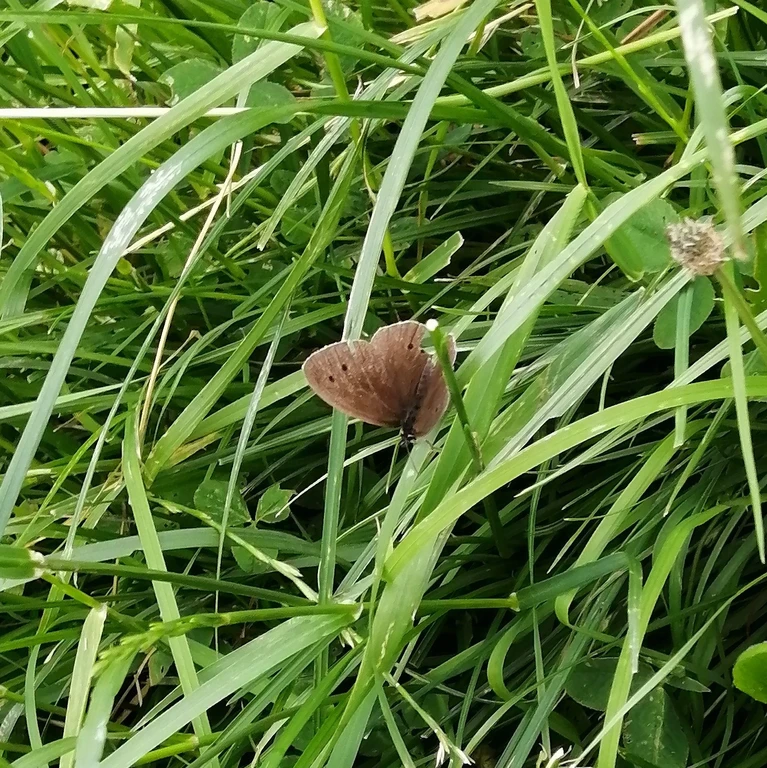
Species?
Aphantopus hyperantus
